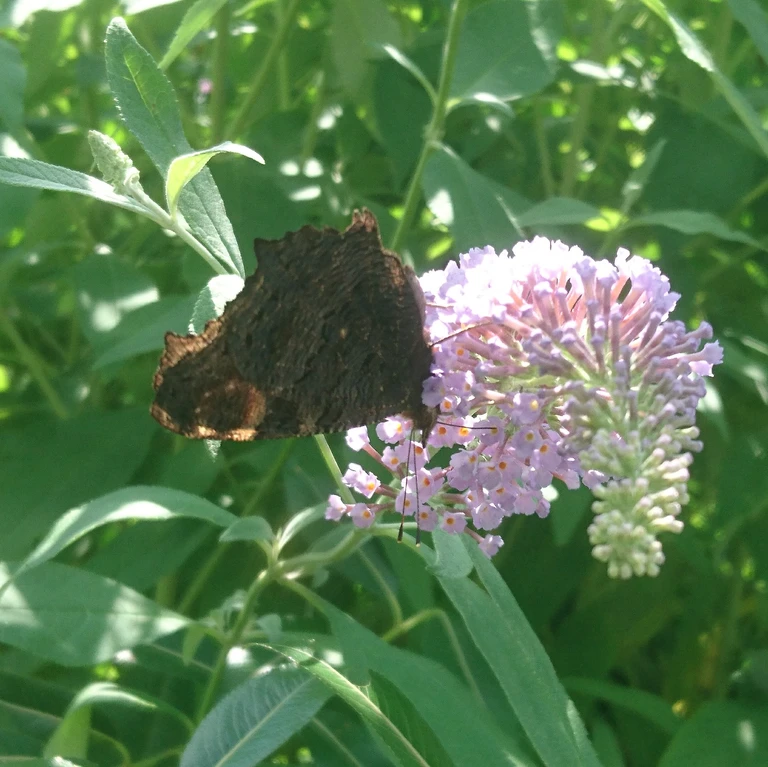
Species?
Aglais io
